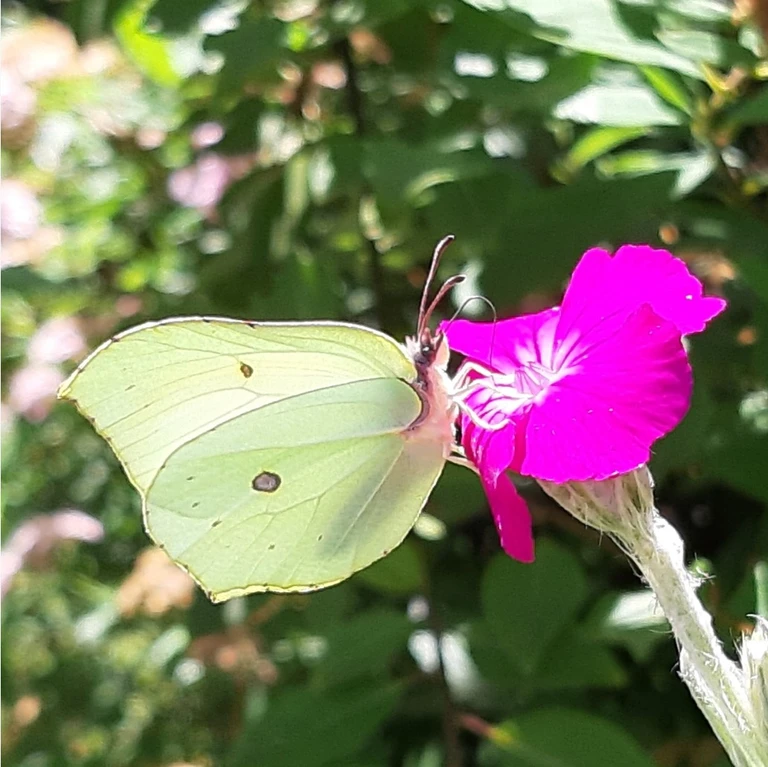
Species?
Gonepteryx rhamni
